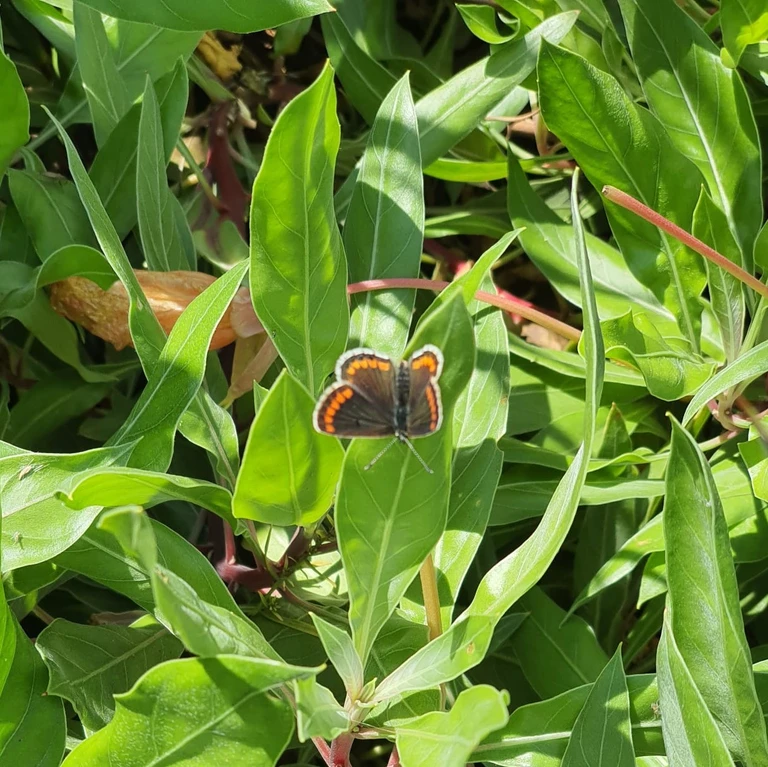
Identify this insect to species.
Aricia agestis/artaxerxes
